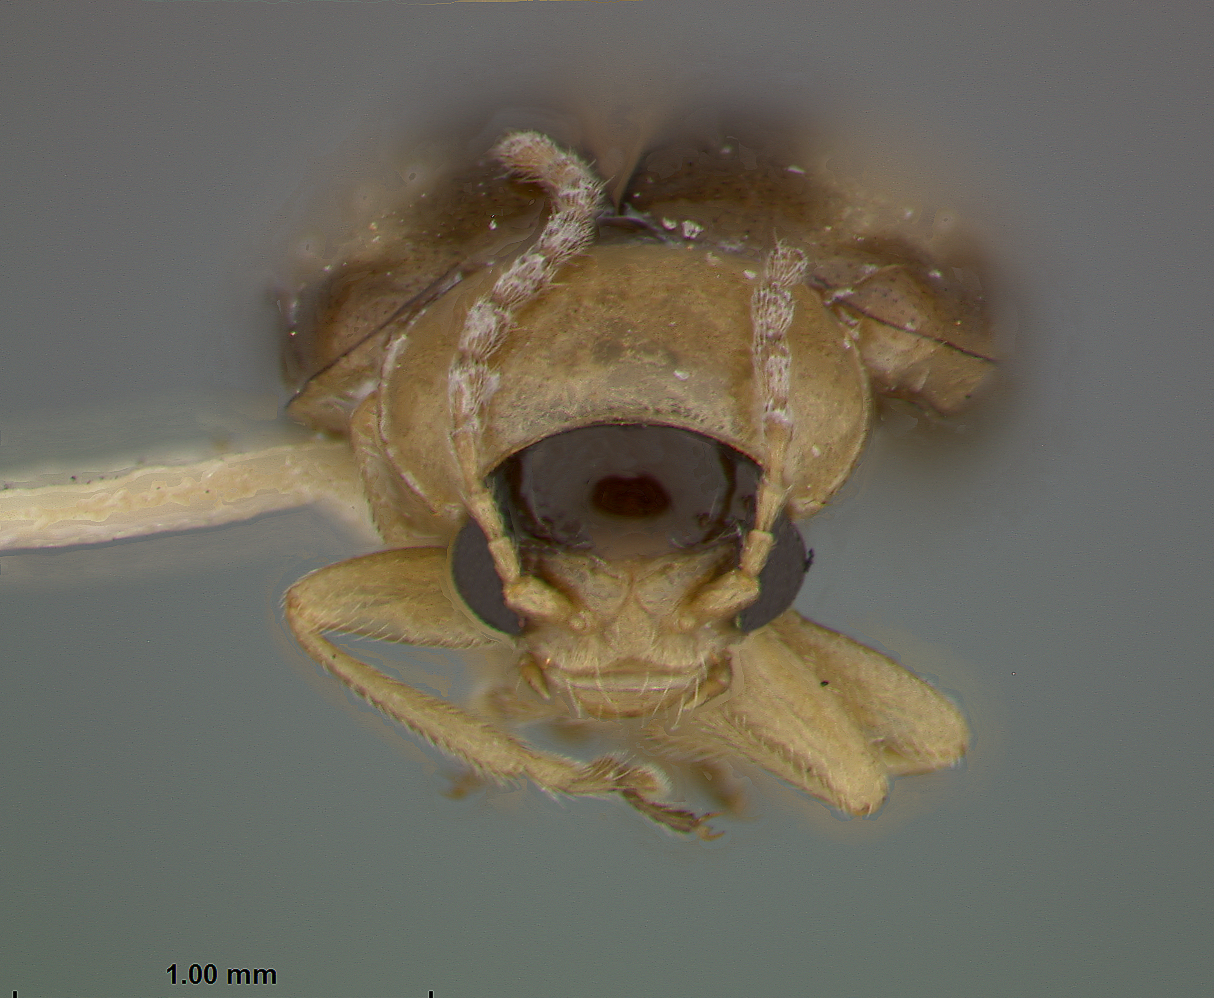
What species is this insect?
Erganoides discalis
